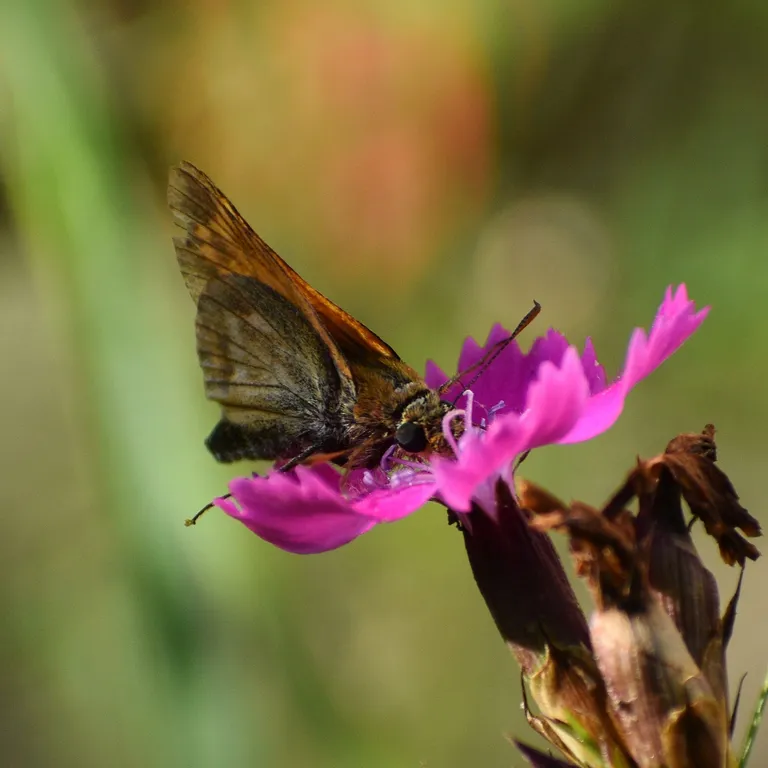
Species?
Ochlodes sylvanus (also Ochlodes venata)
